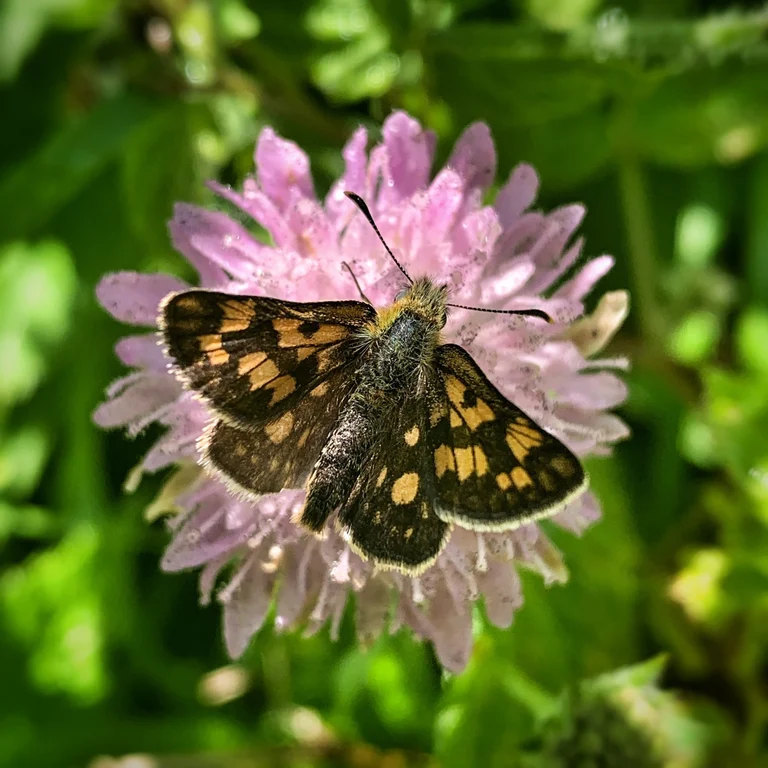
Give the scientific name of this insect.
Carterocephalus palaemon
